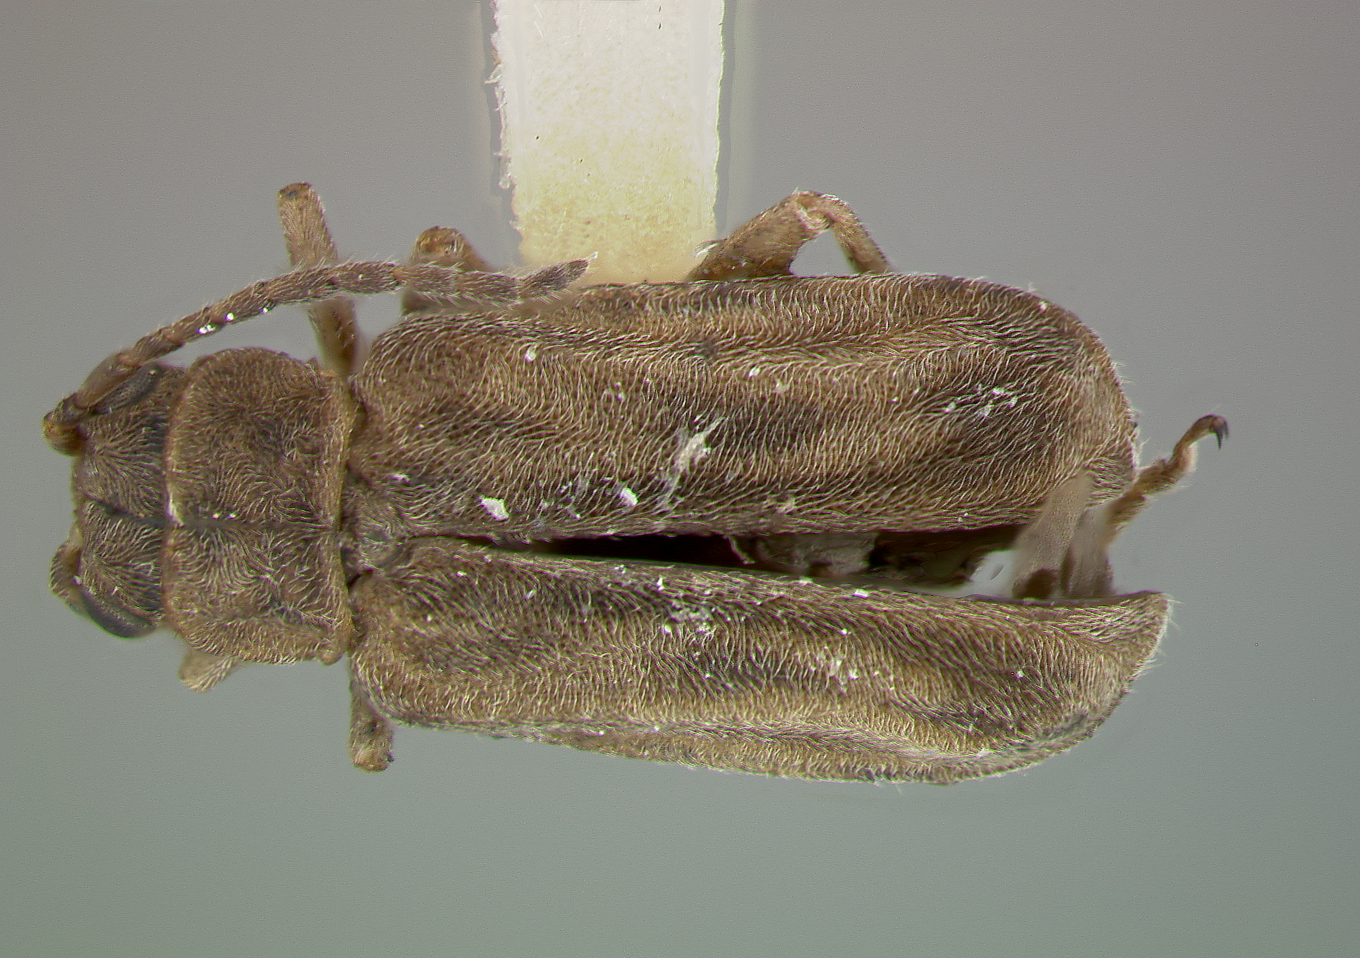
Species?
Galerucella orthodera
